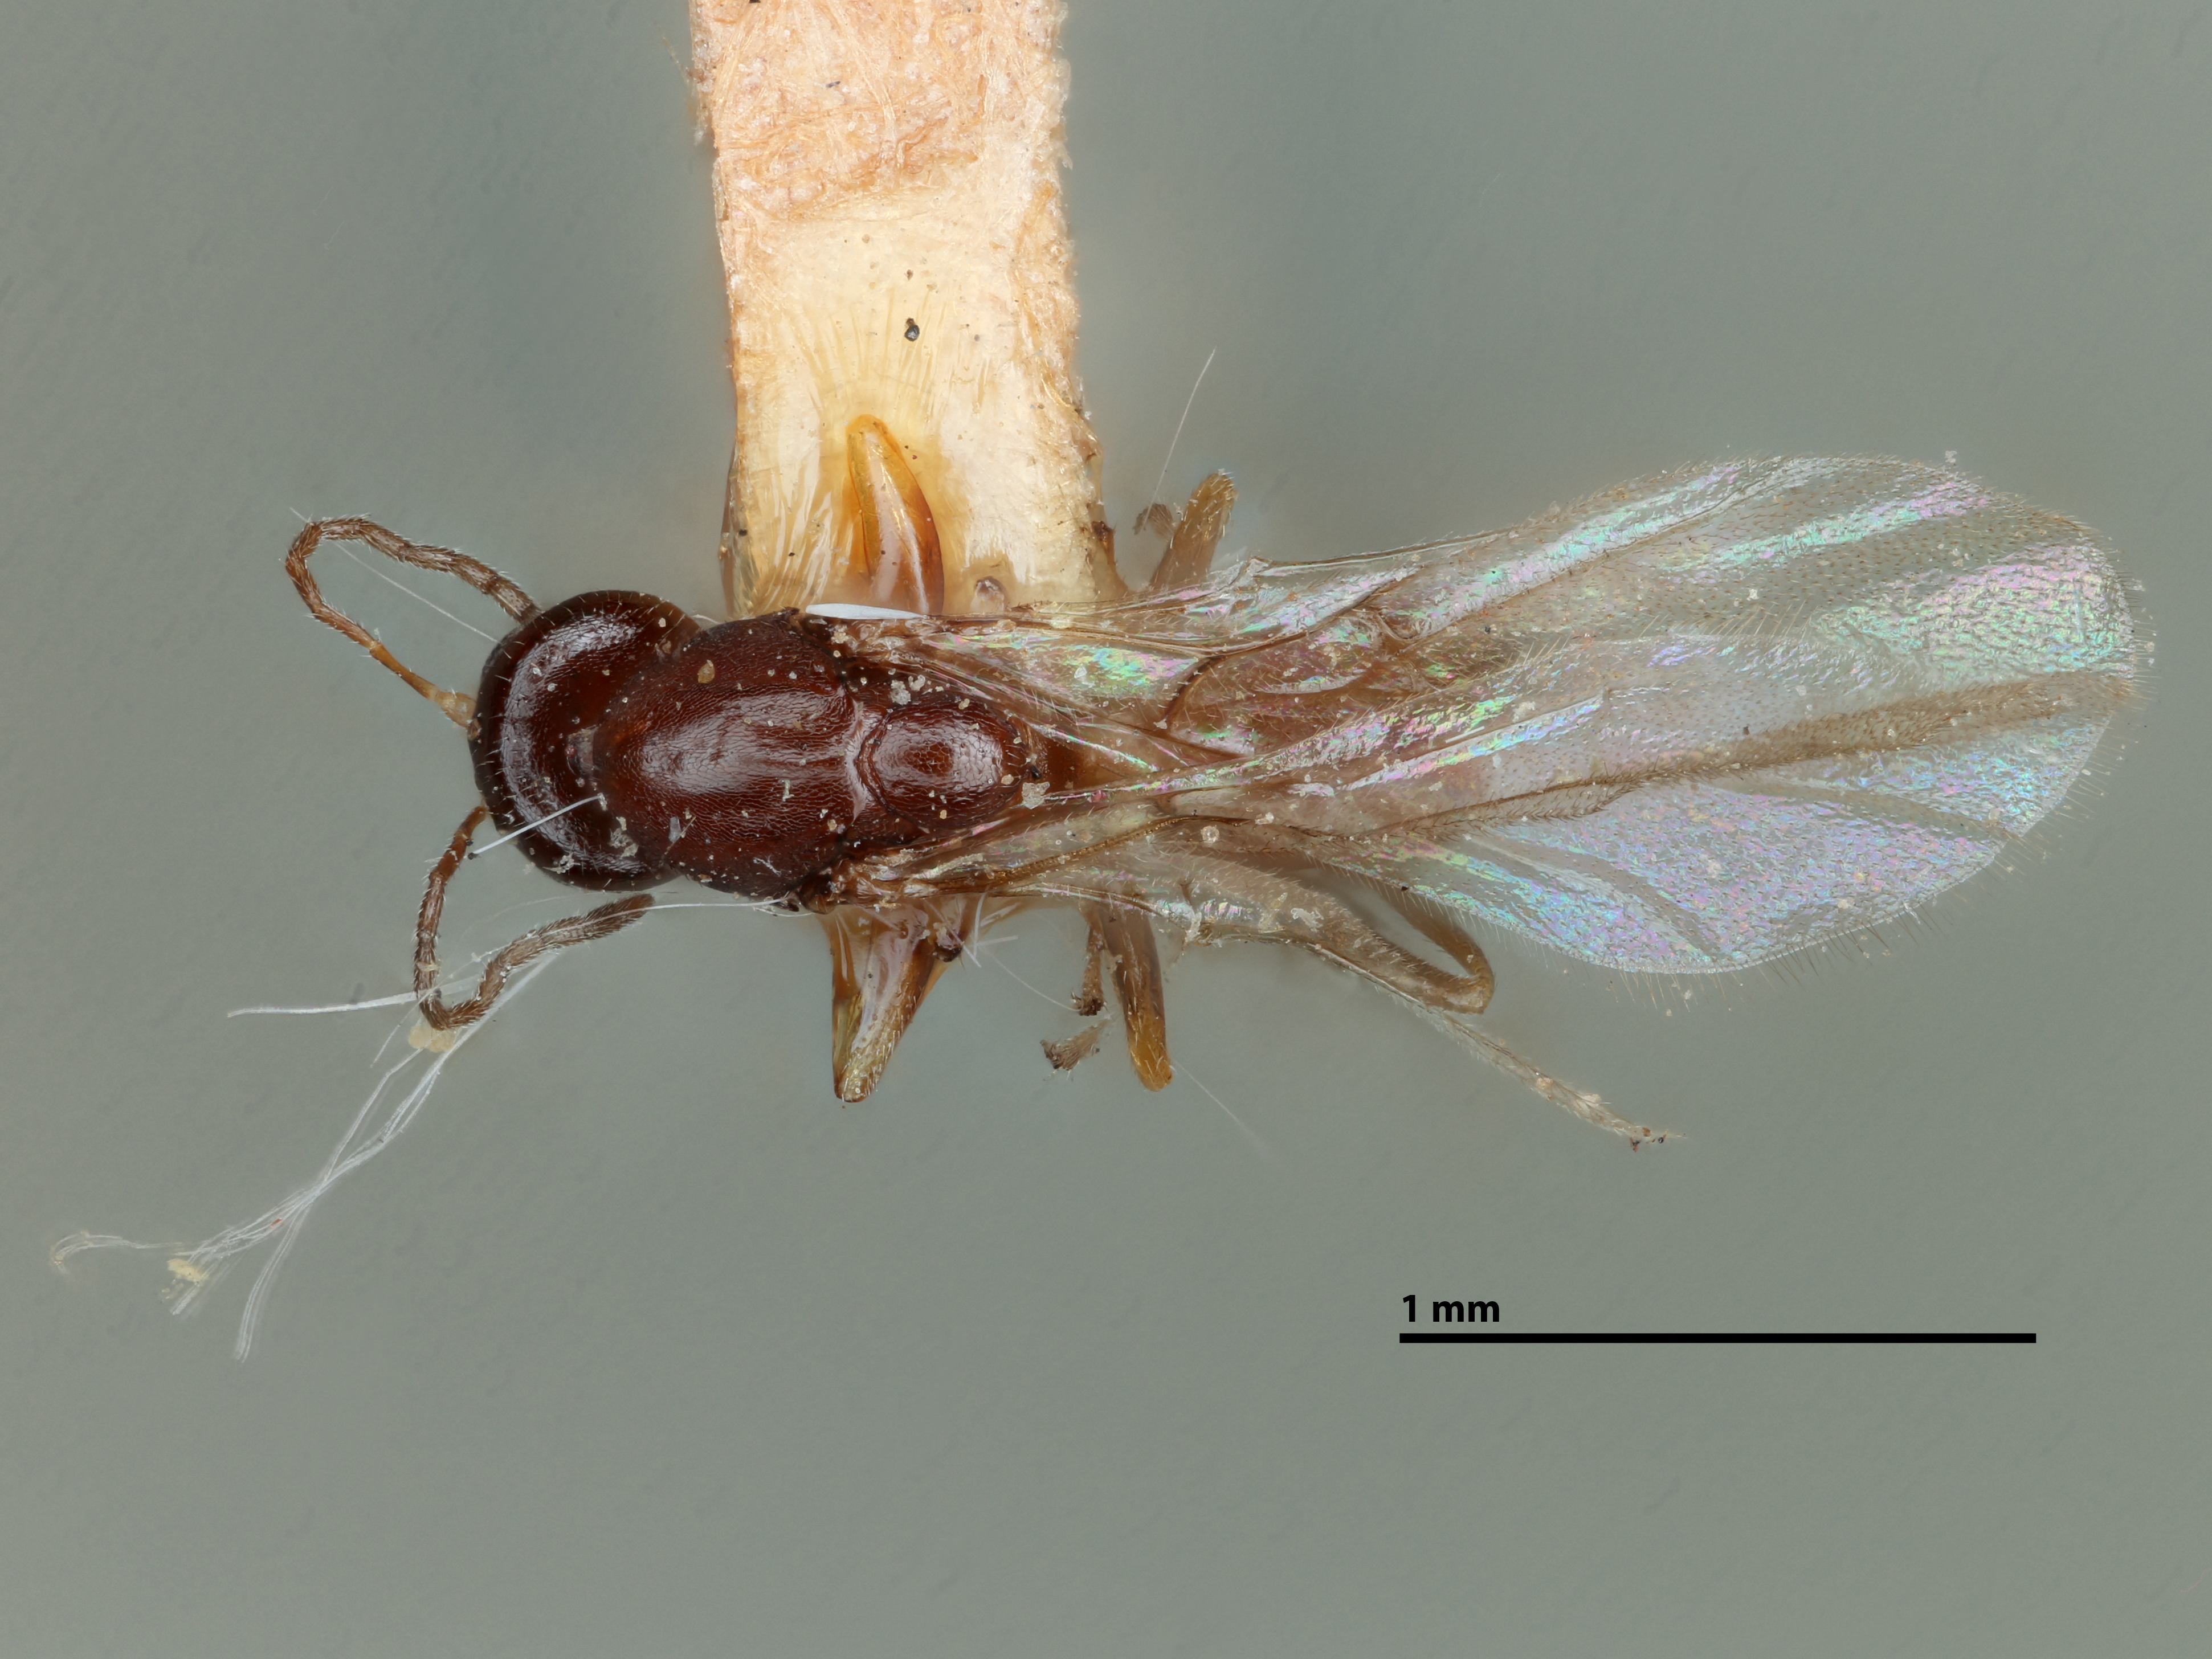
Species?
Neuroterus virgens
